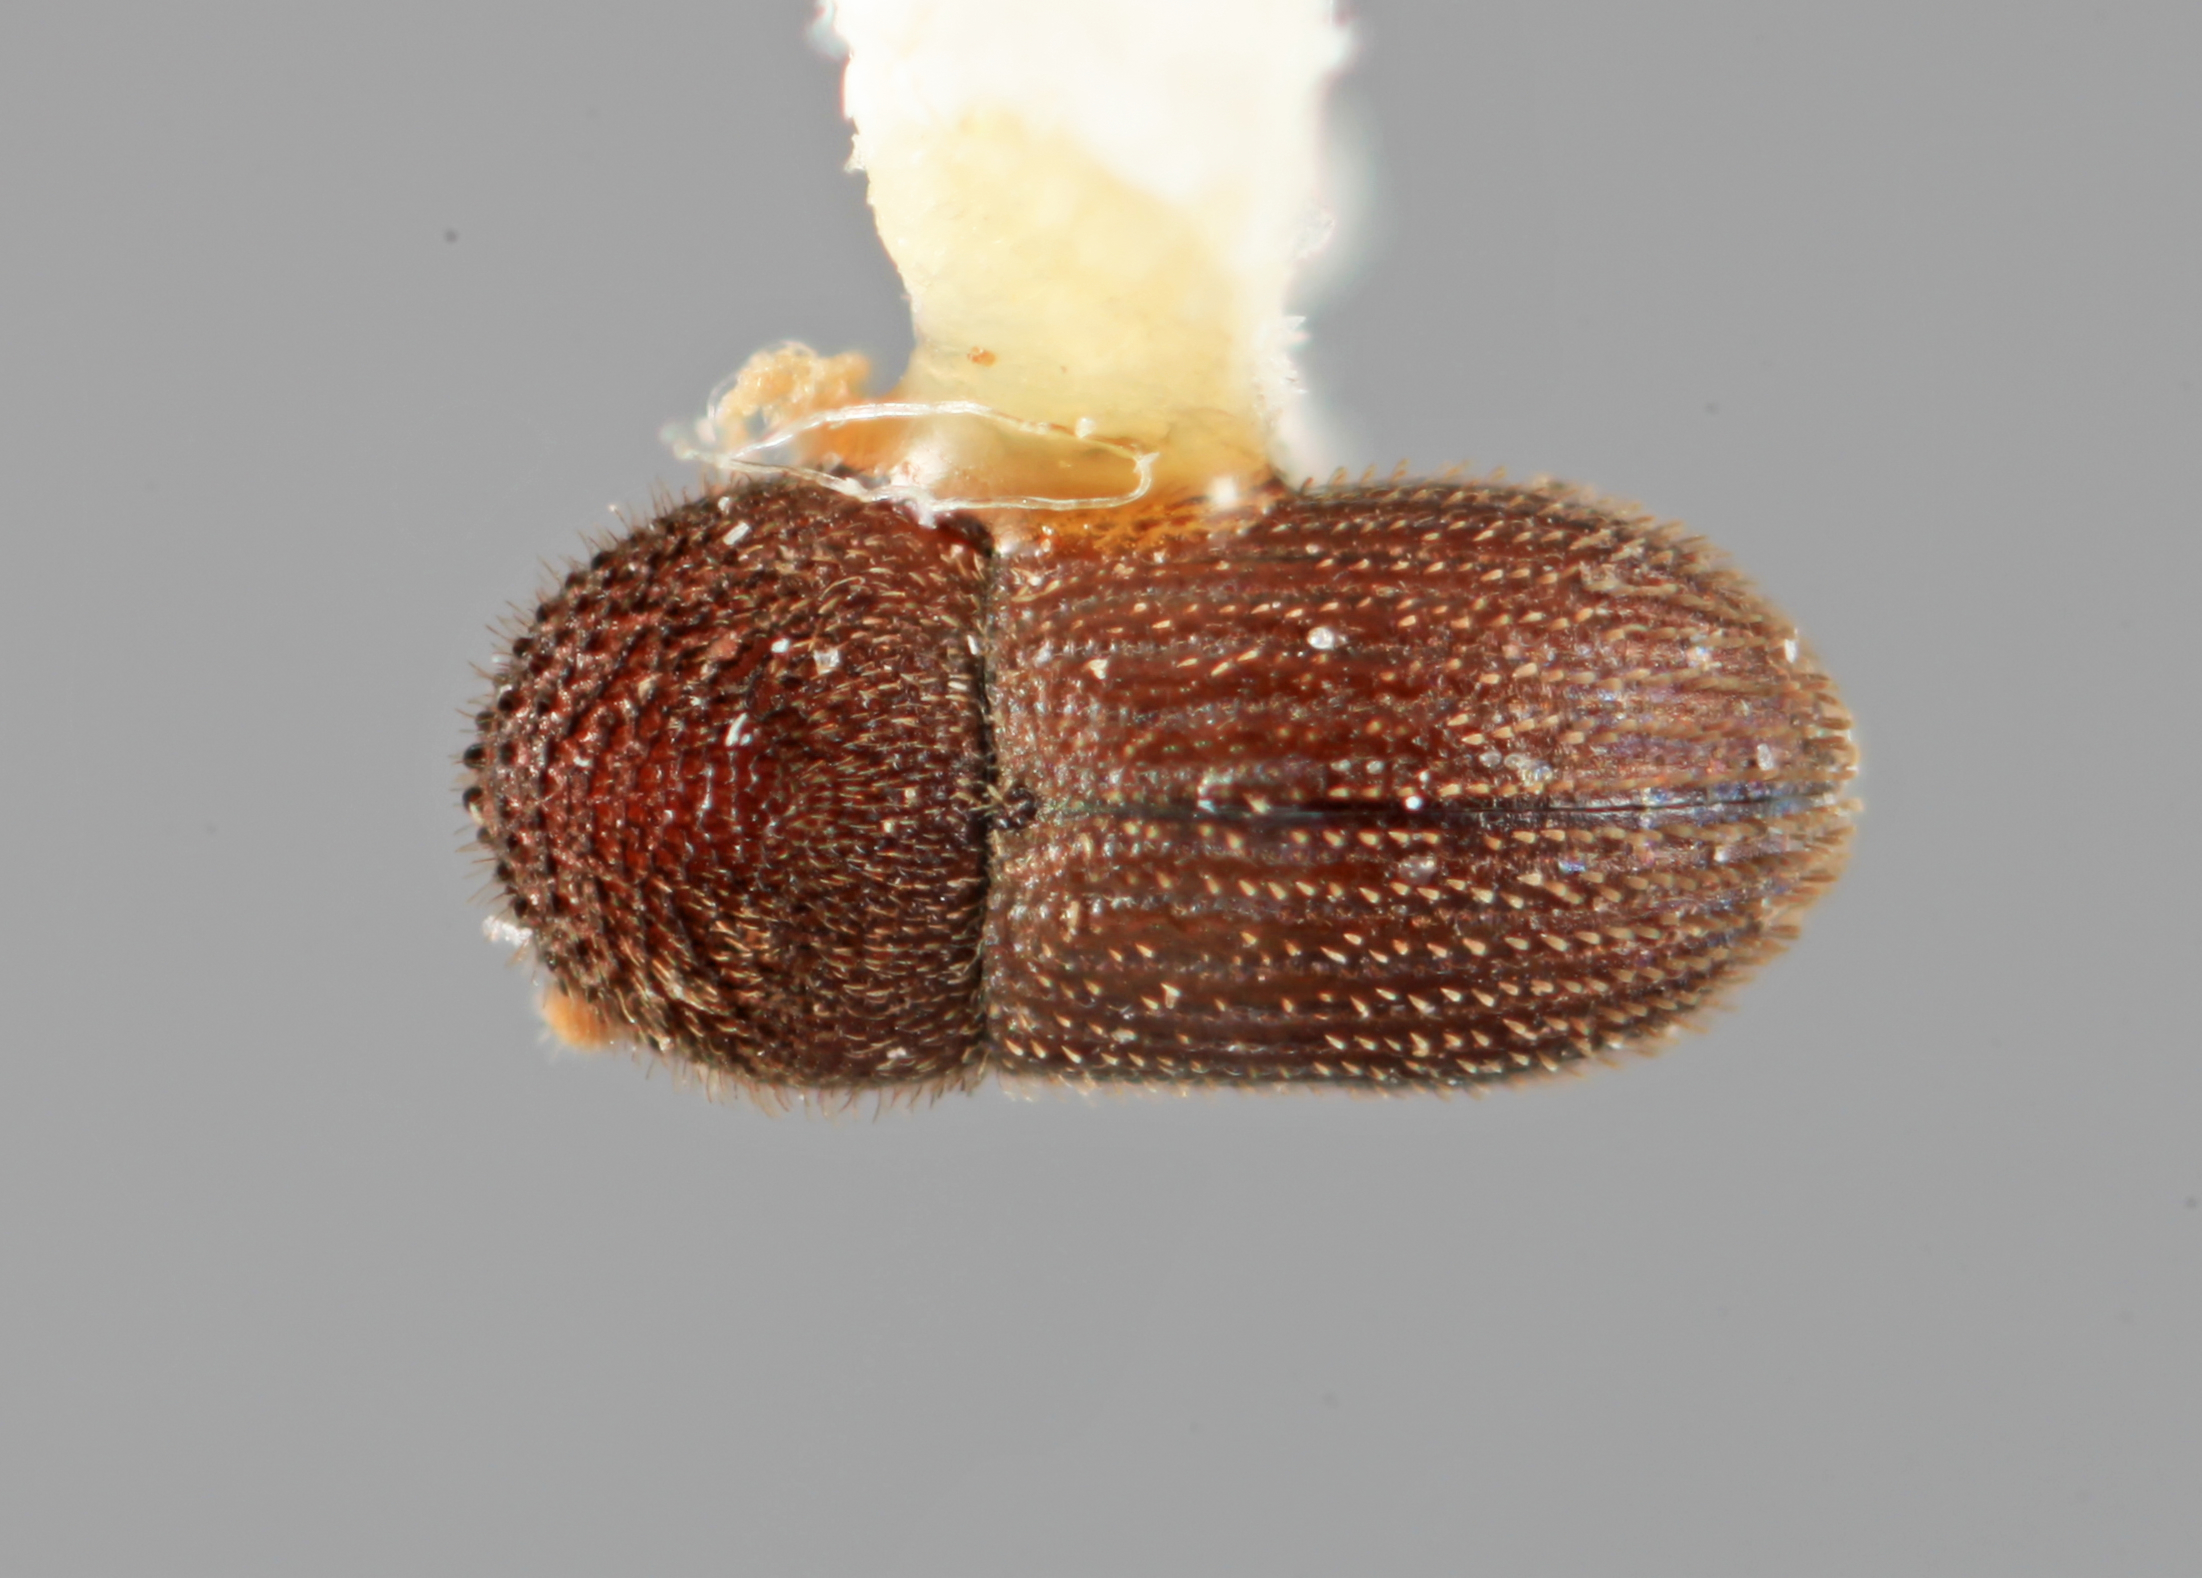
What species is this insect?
Hypothenemus dolosus
